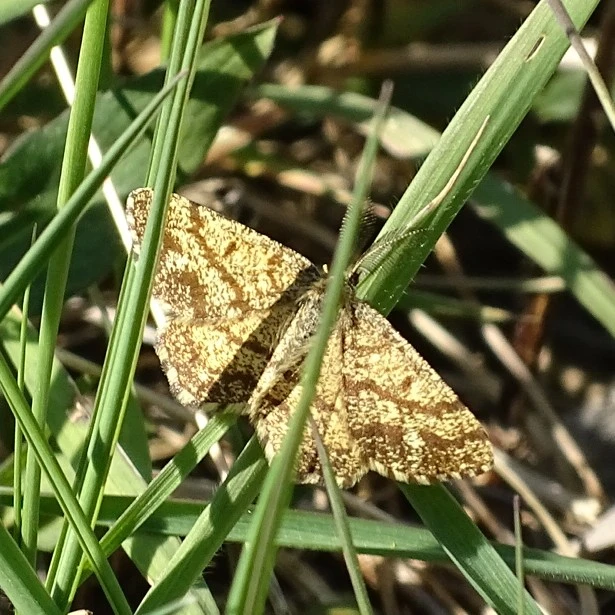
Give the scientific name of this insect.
Ematurga atomaria
